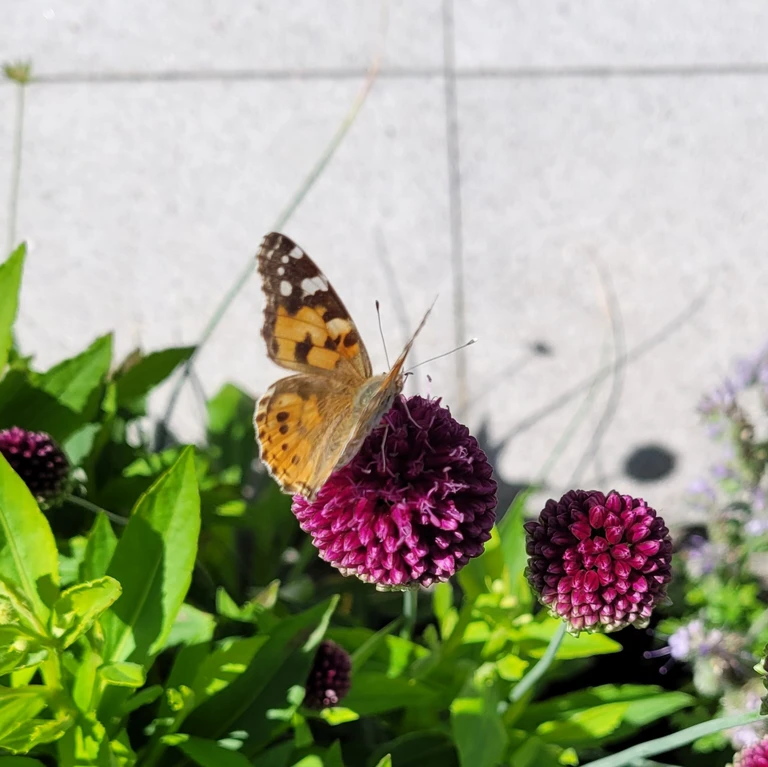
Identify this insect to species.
Vanessa cardui
